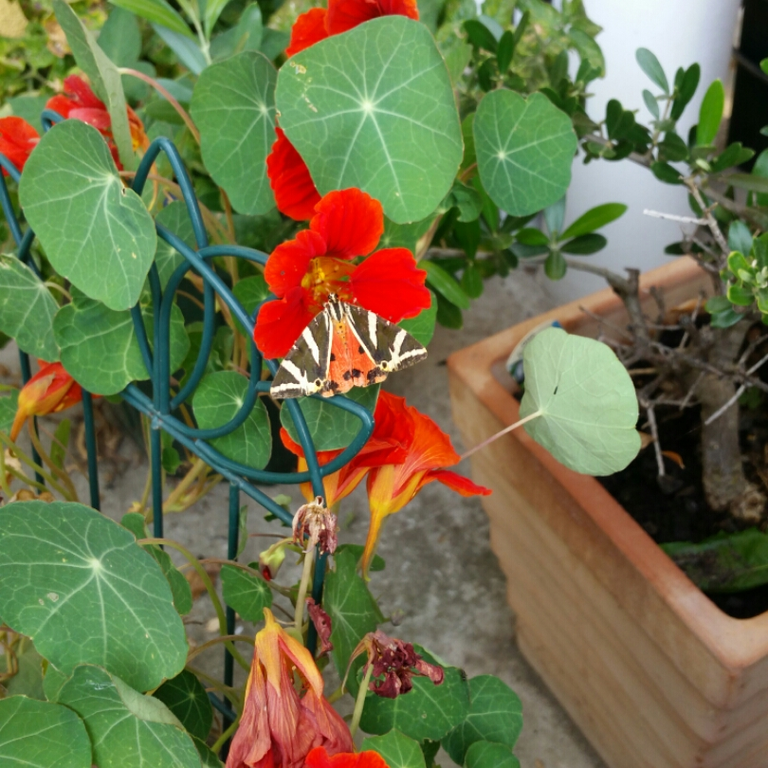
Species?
Euplagia quadripunctaria
